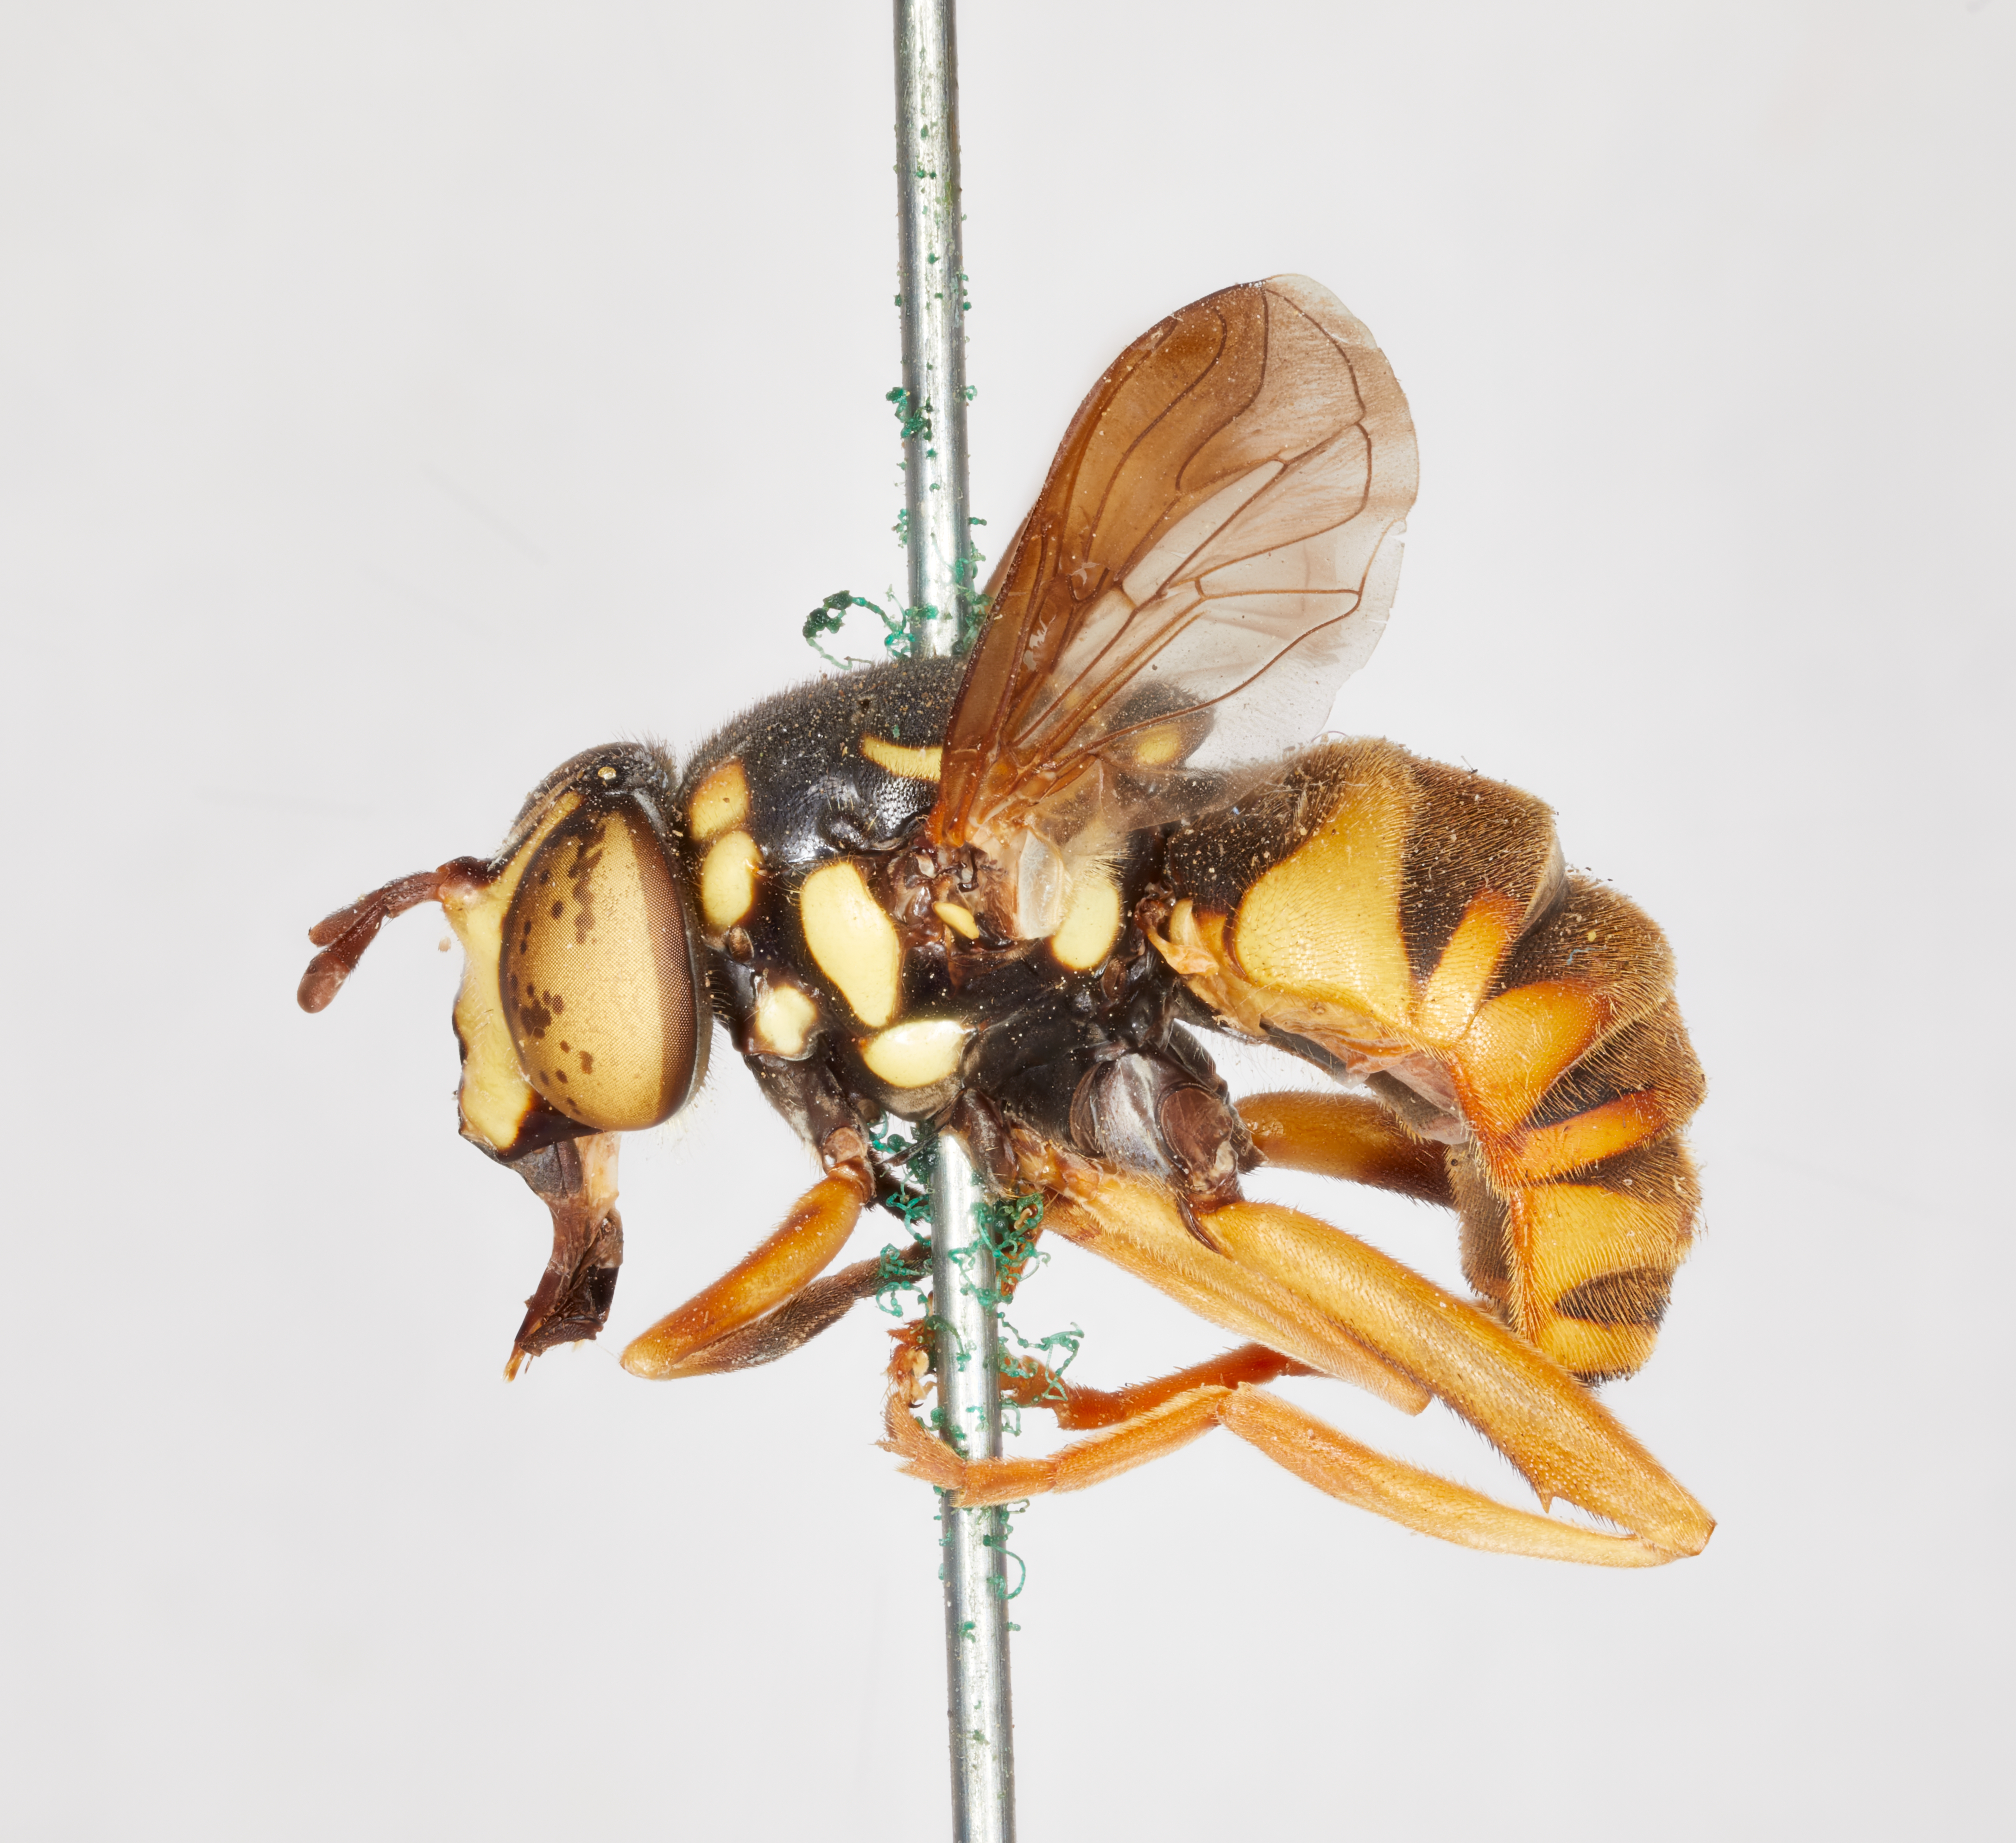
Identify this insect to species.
Spilomyia liturata
